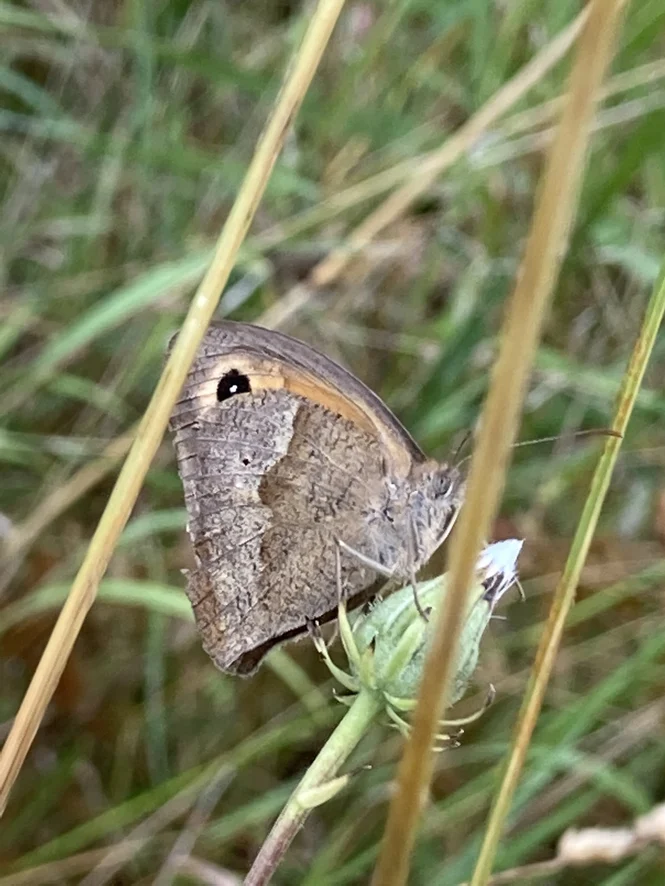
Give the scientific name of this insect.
Maniola jurtina
